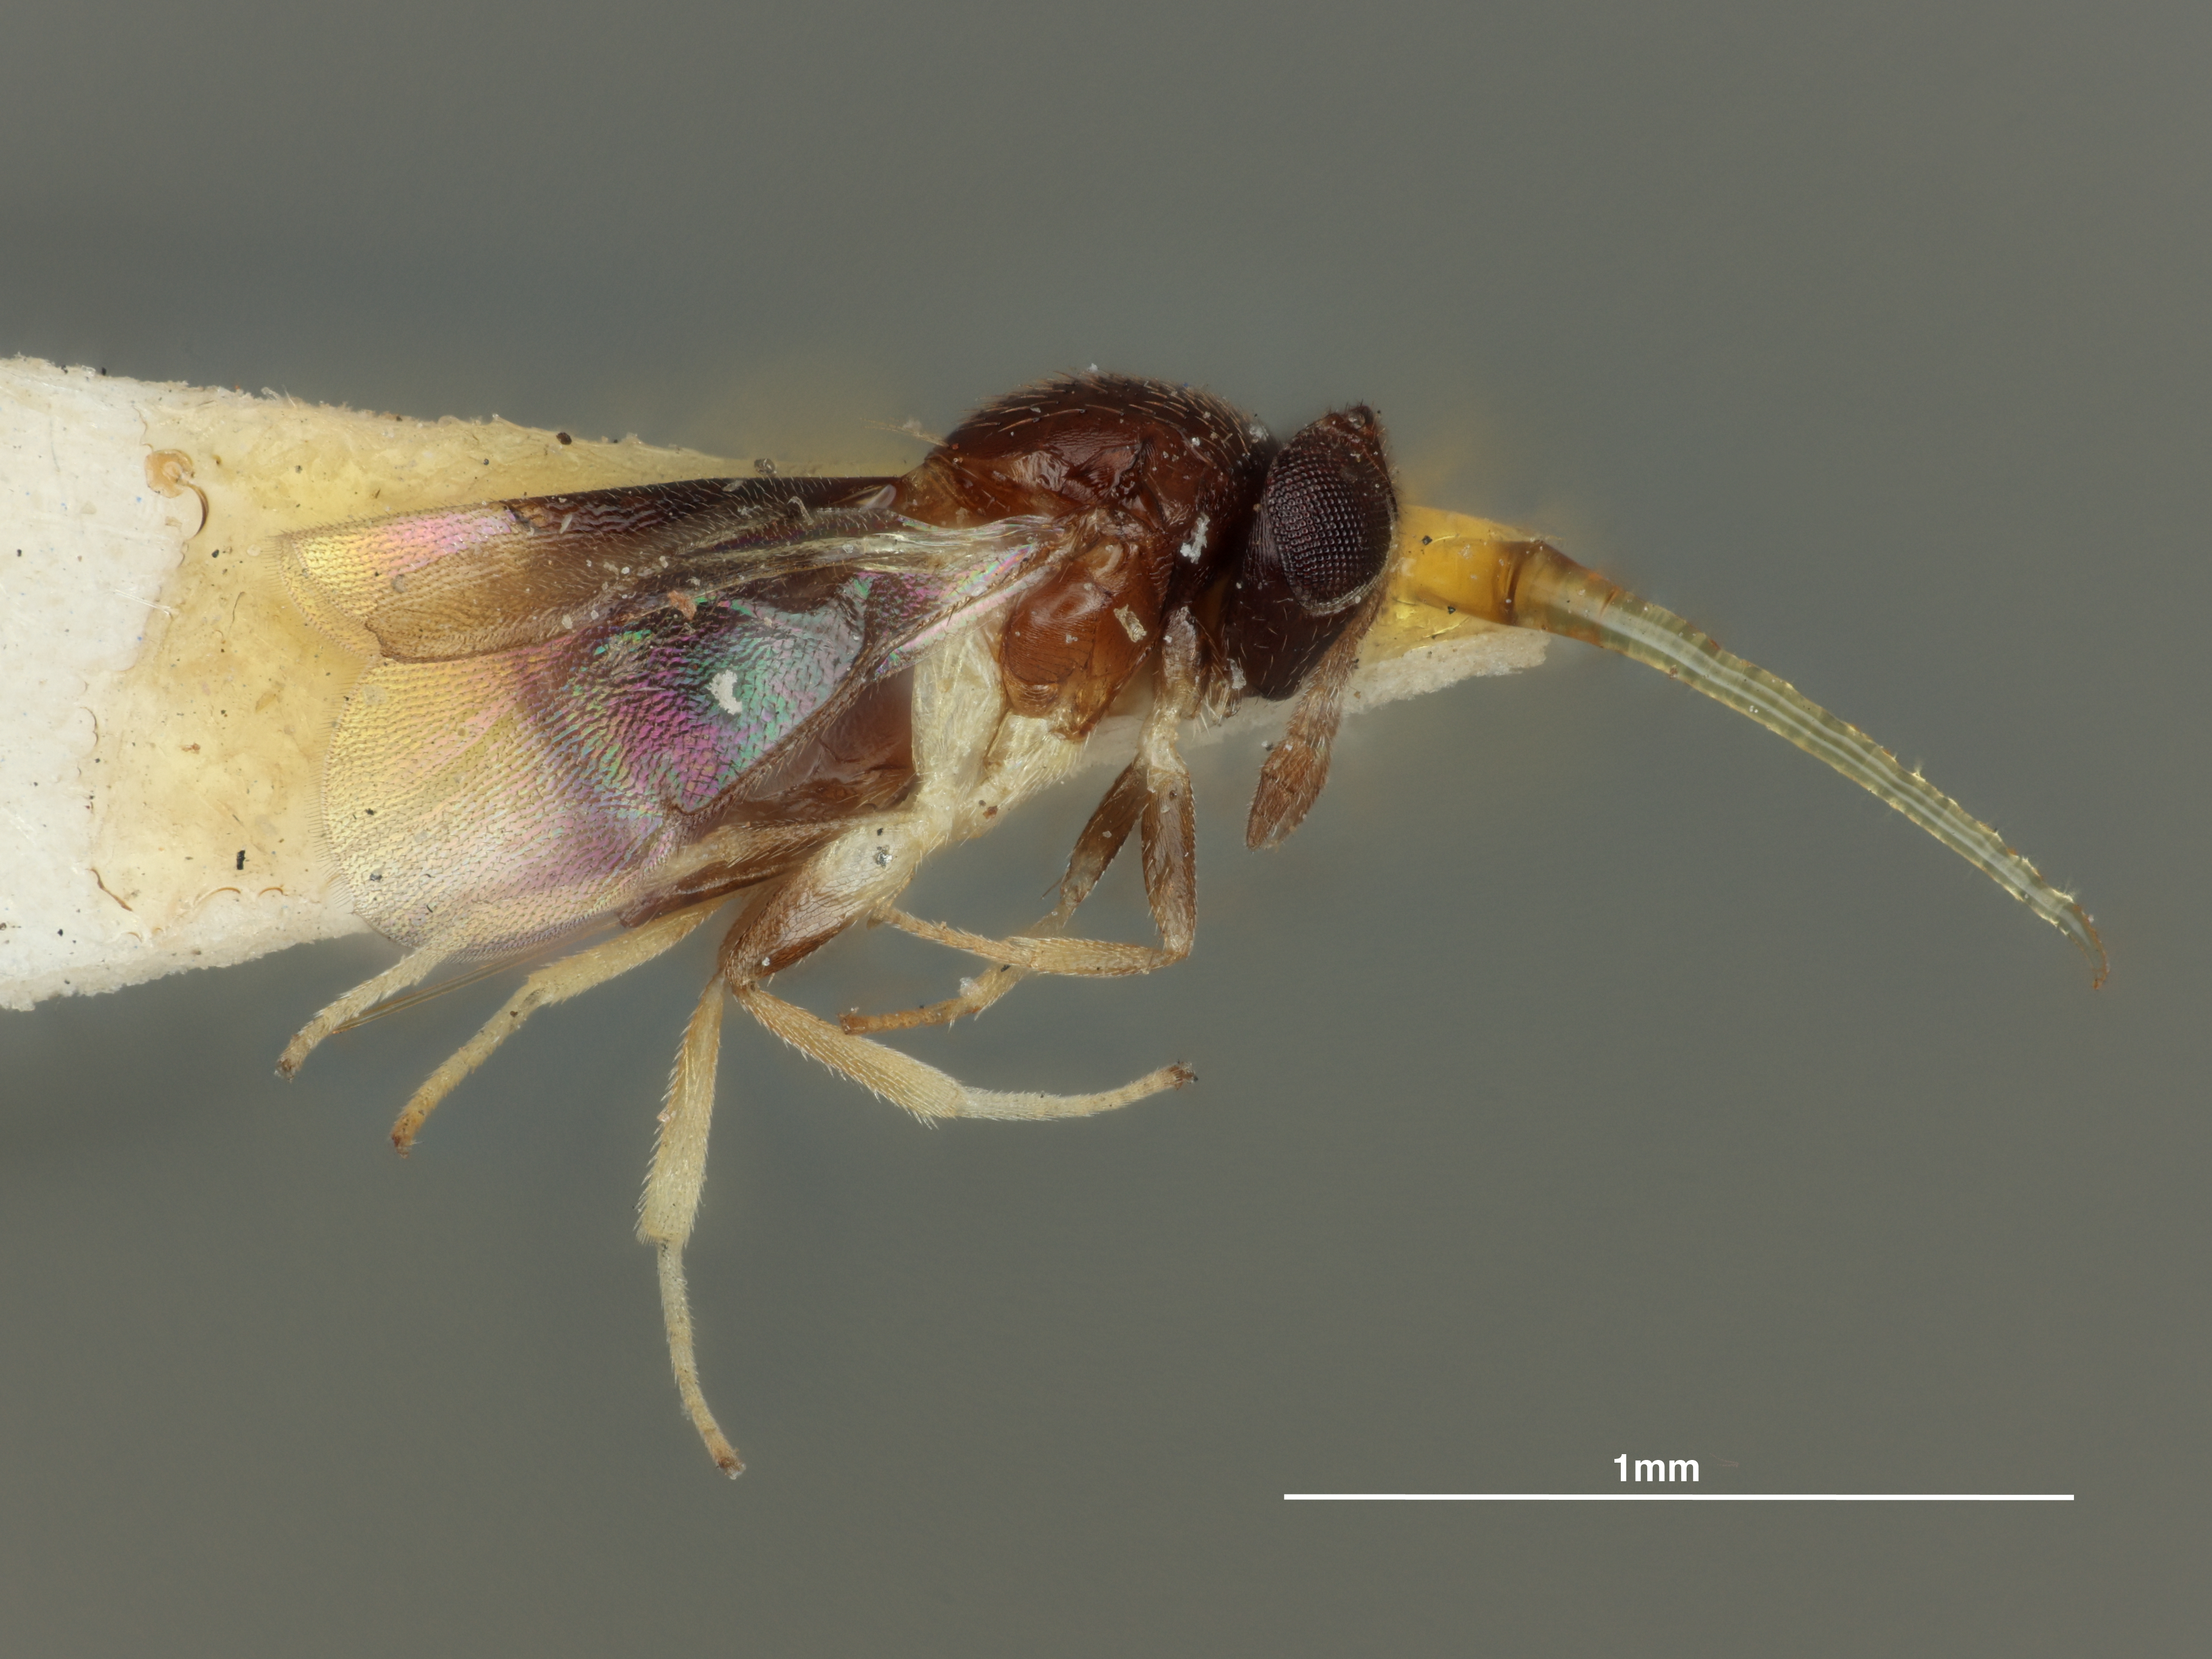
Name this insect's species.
Coccophagus immaculatus
